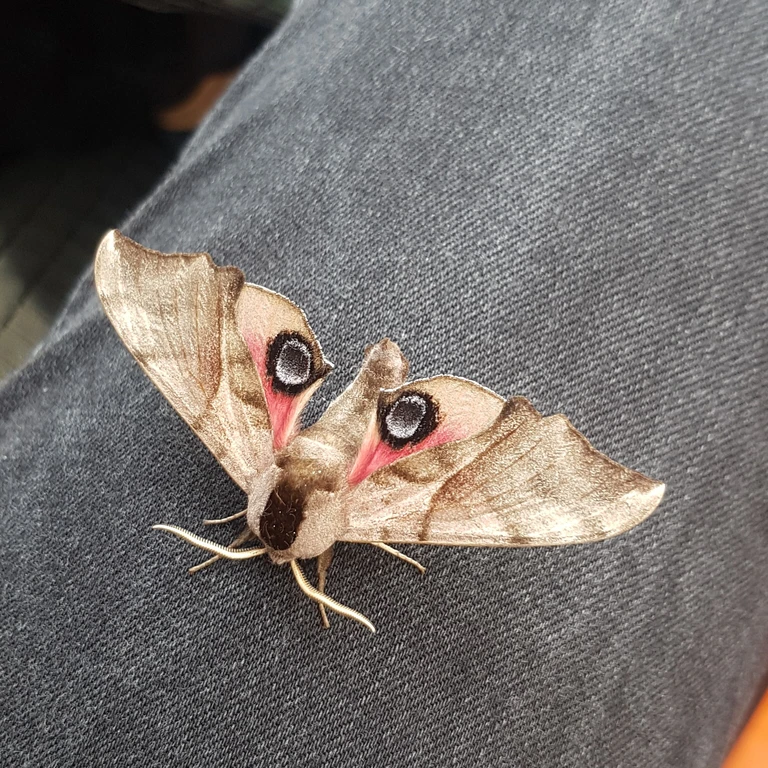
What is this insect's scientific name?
Smerinthus ocellata
